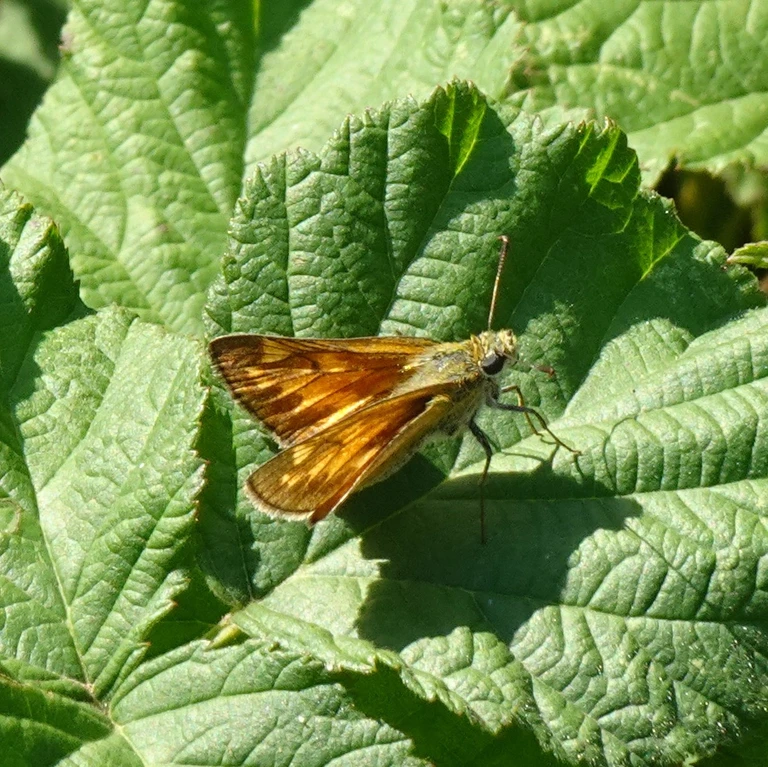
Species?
Ochlodes sylvanus (also Ochlodes venata)
